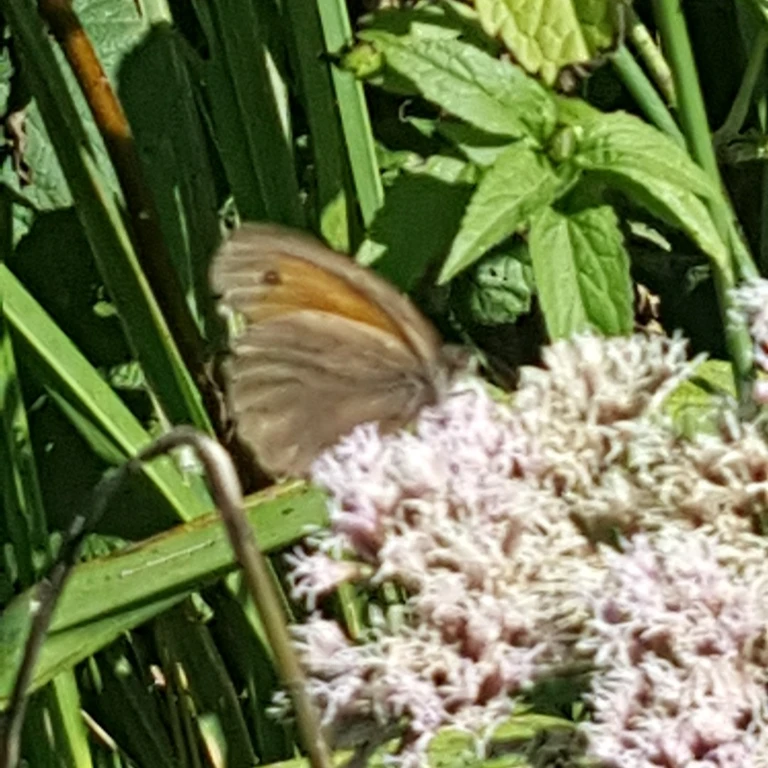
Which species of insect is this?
Maniola jurtina
